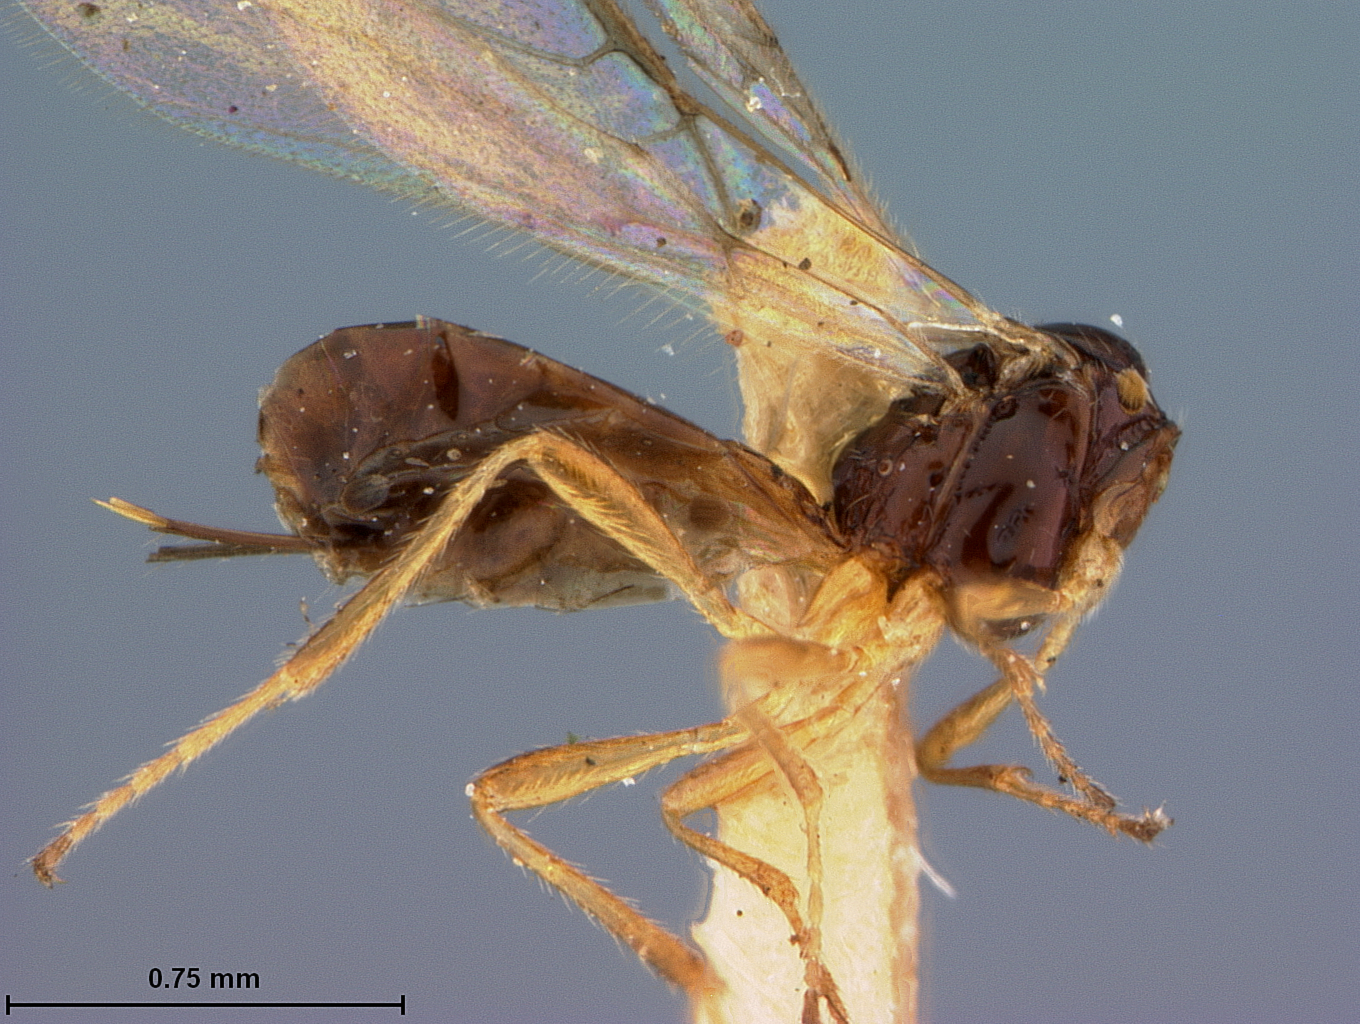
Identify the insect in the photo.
Aspilota ordinaria
